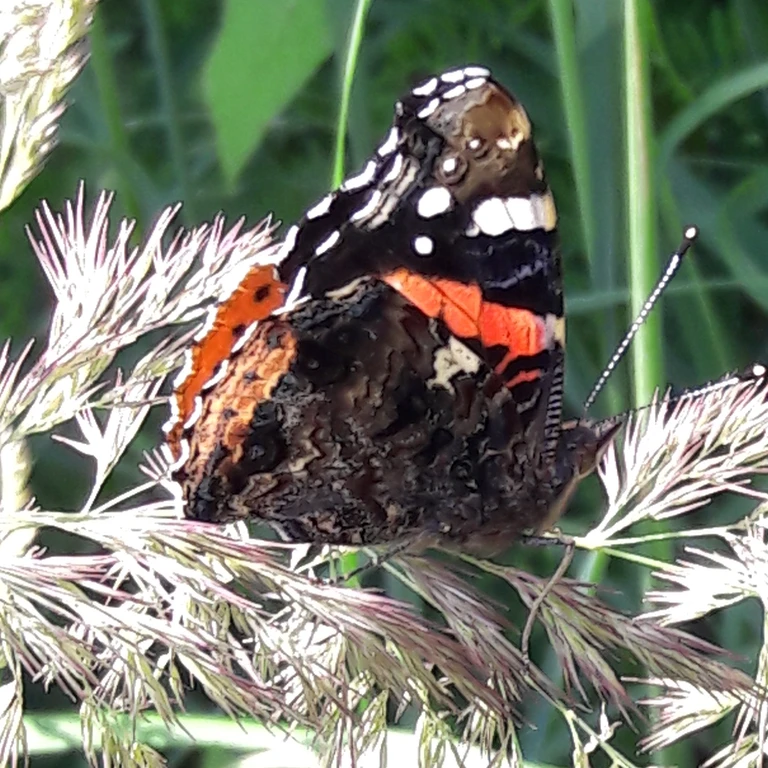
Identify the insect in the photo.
Vanessa atalanta
